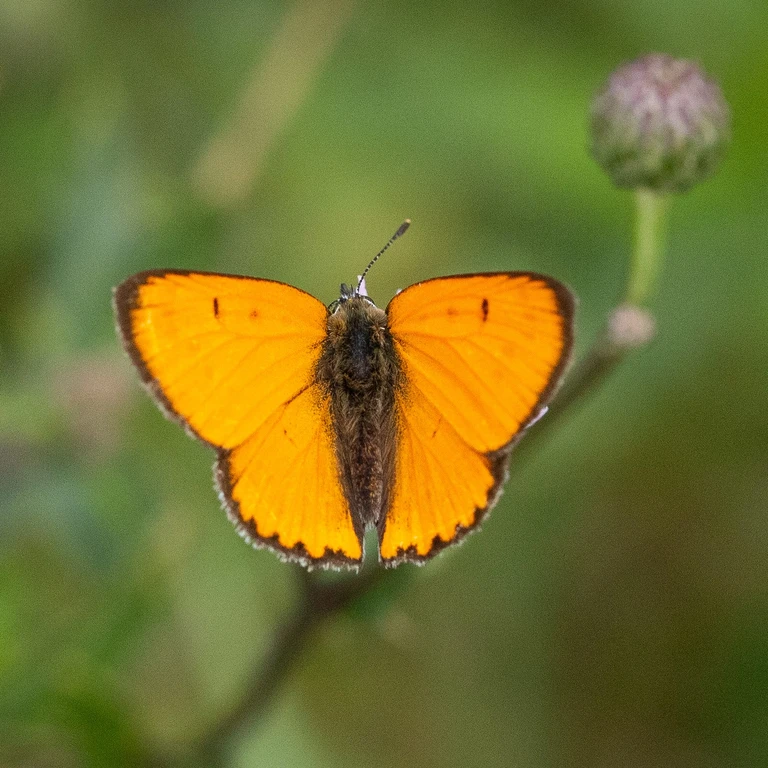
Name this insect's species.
Lycaena dispar
